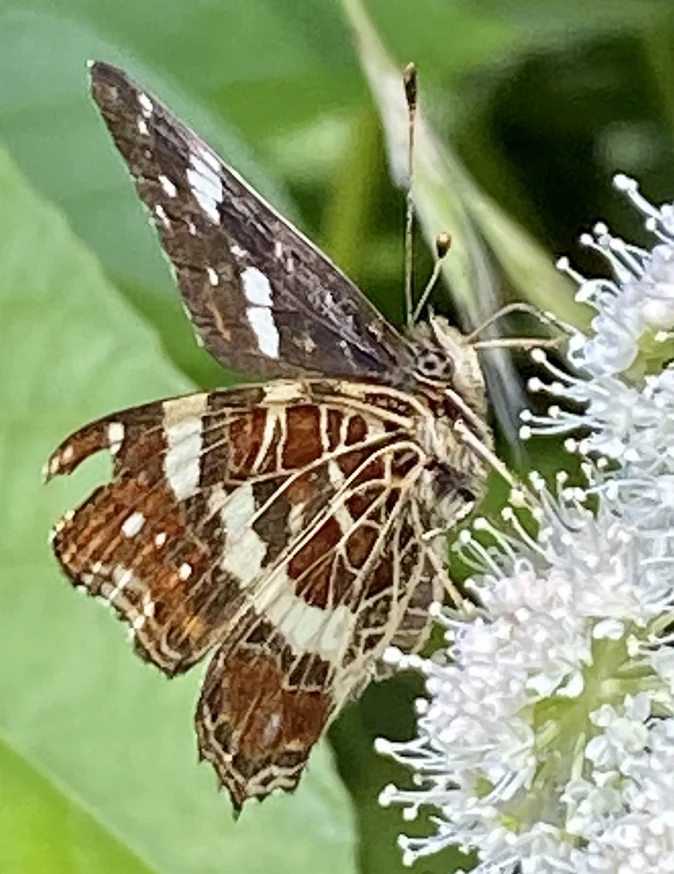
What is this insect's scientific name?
Araschnia levana
